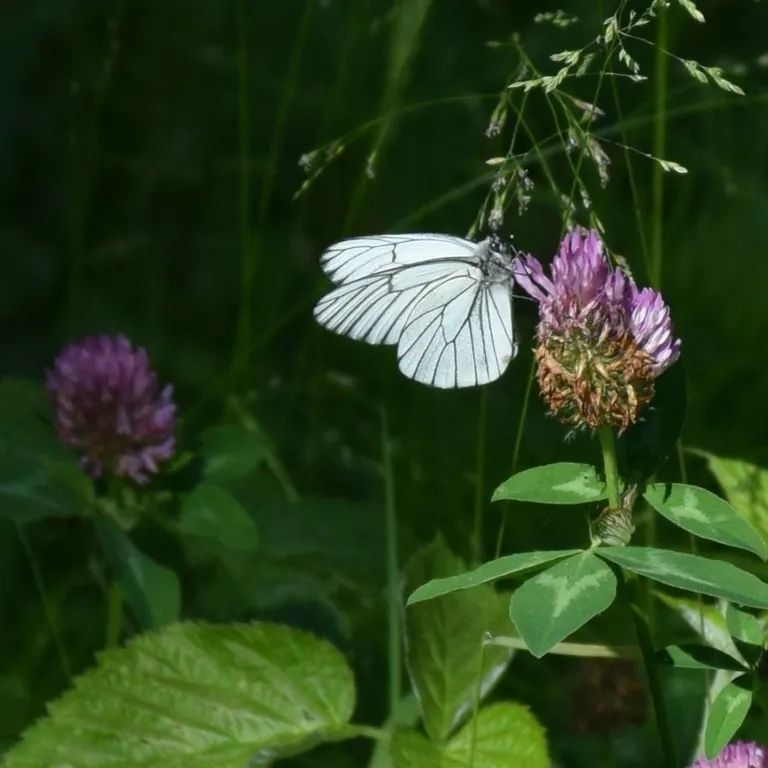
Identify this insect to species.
Aporia crataegi
